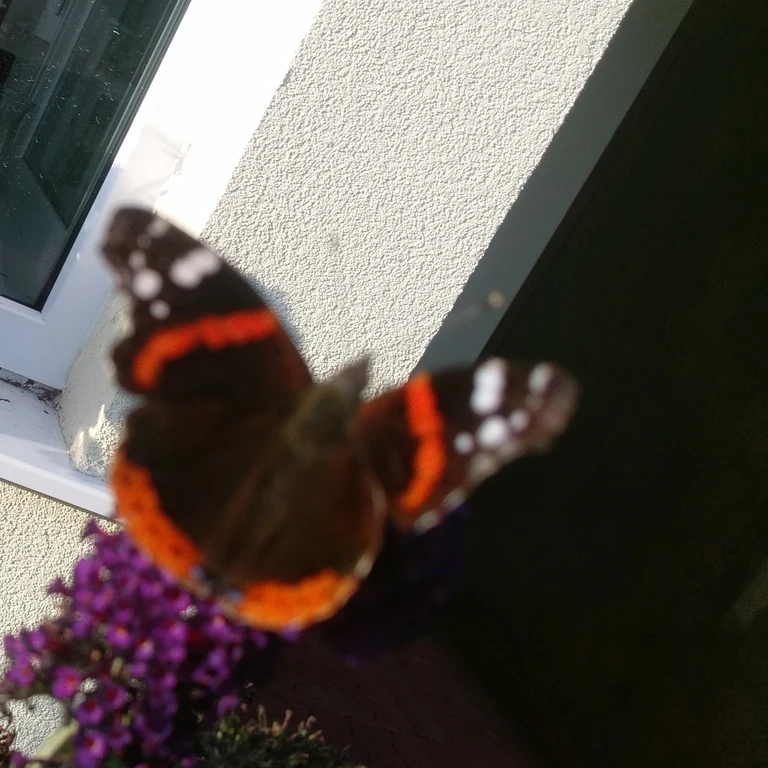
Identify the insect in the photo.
Vanessa atalanta
